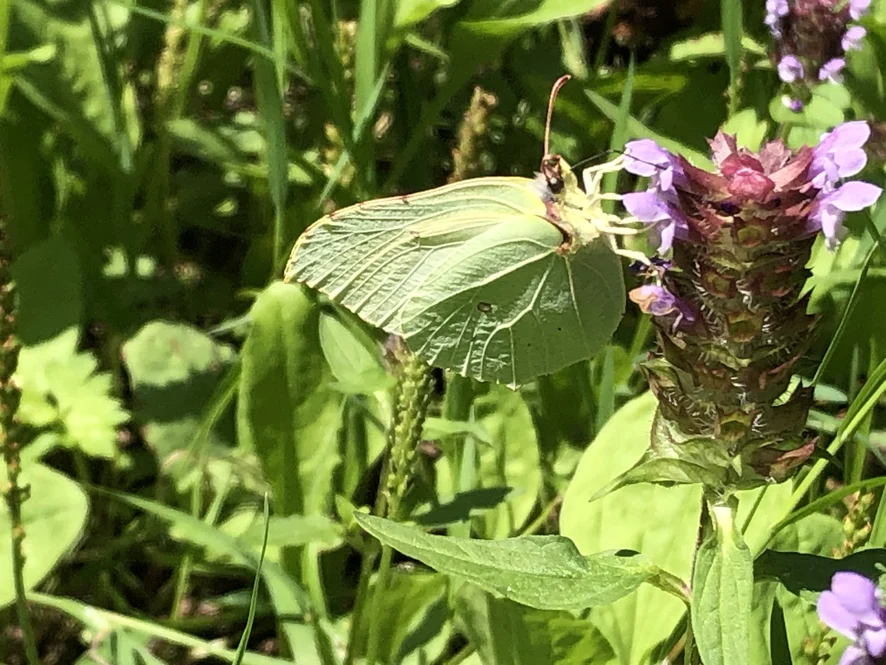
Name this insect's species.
Gonepteryx rhamni
